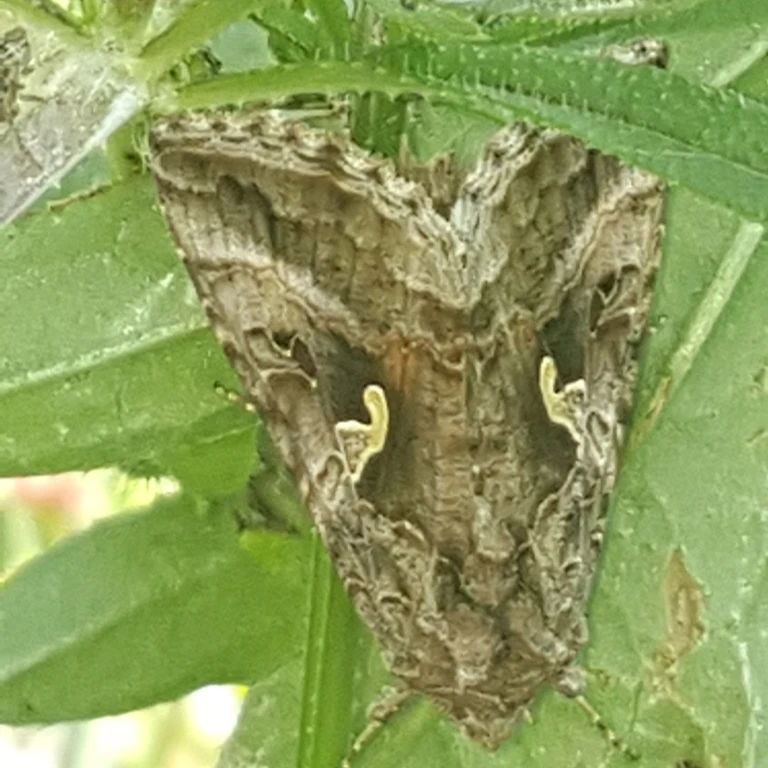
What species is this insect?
Autographa gamma
